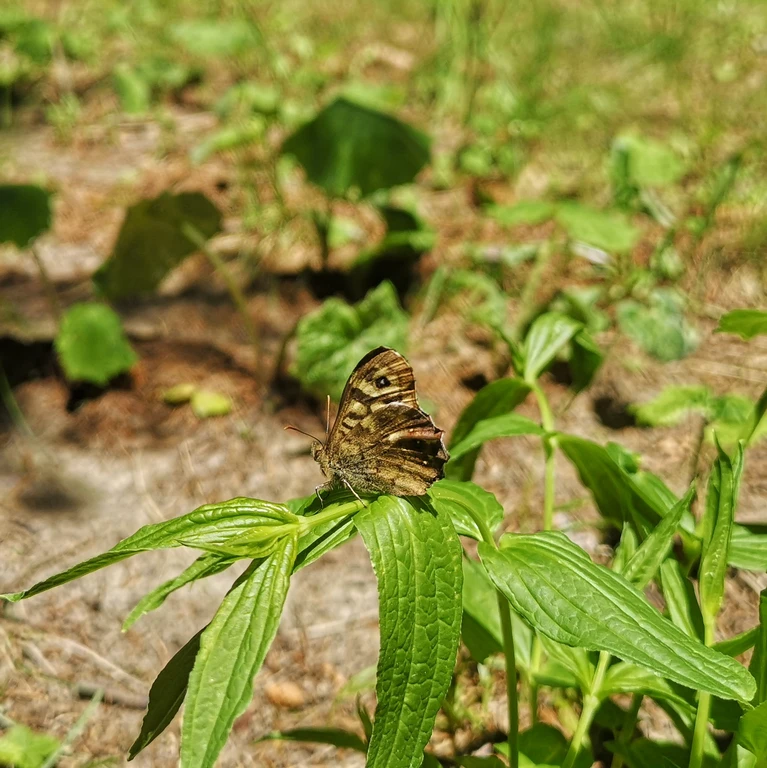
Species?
Pararge aegeria
